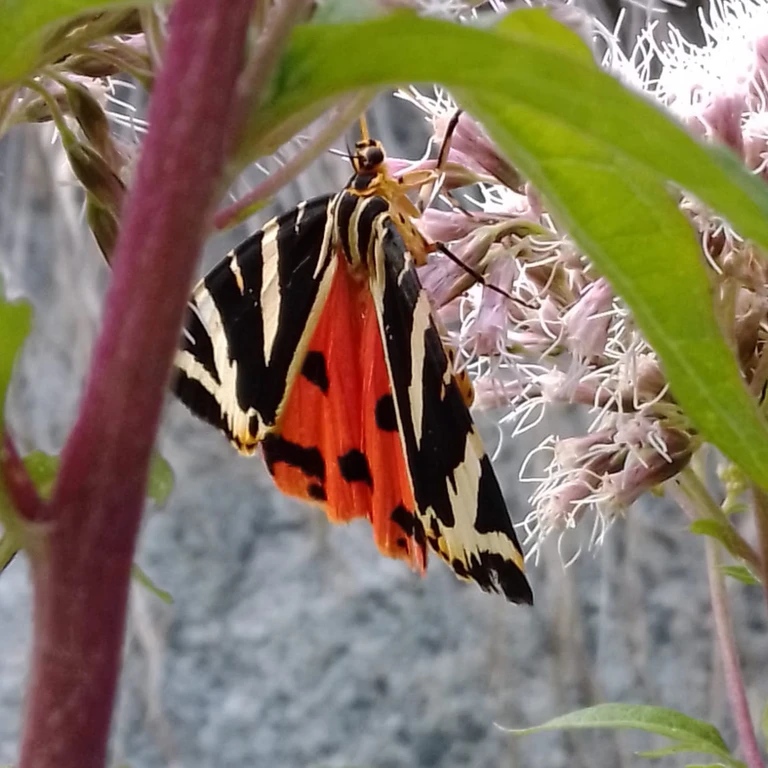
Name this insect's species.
Euplagia quadripunctaria
